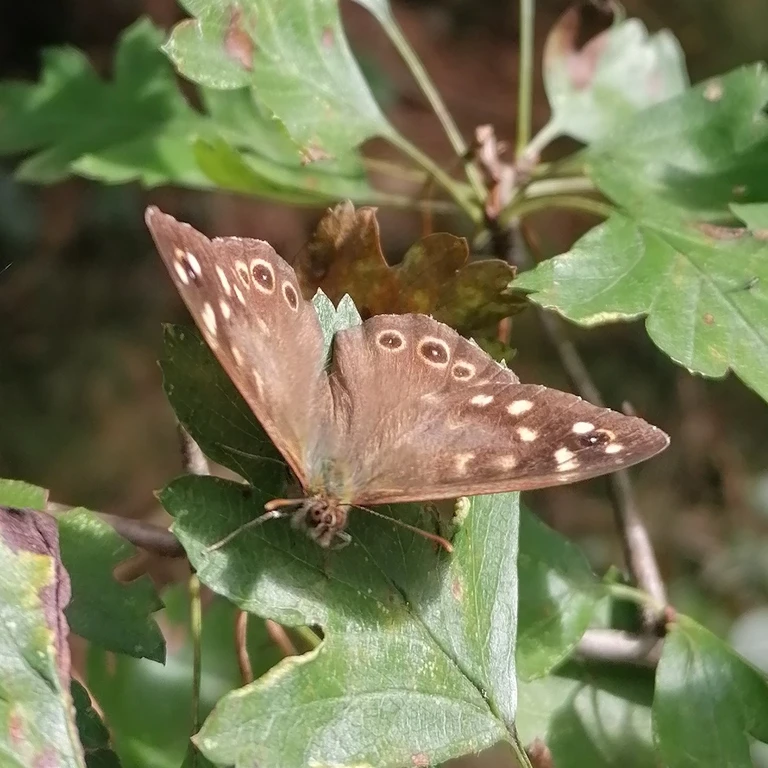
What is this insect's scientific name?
Pararge aegeria
